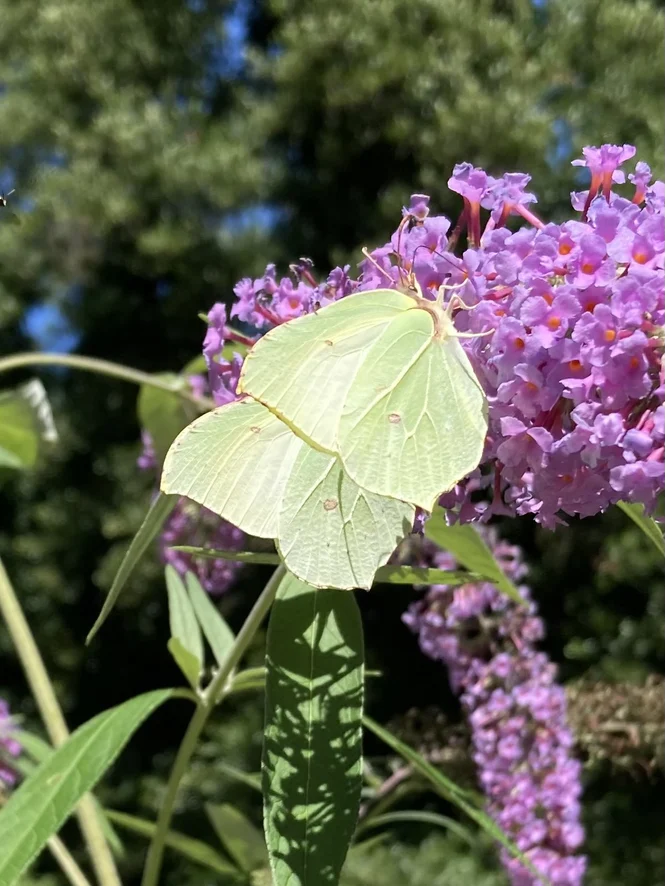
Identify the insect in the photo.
Gonepteryx rhamni
